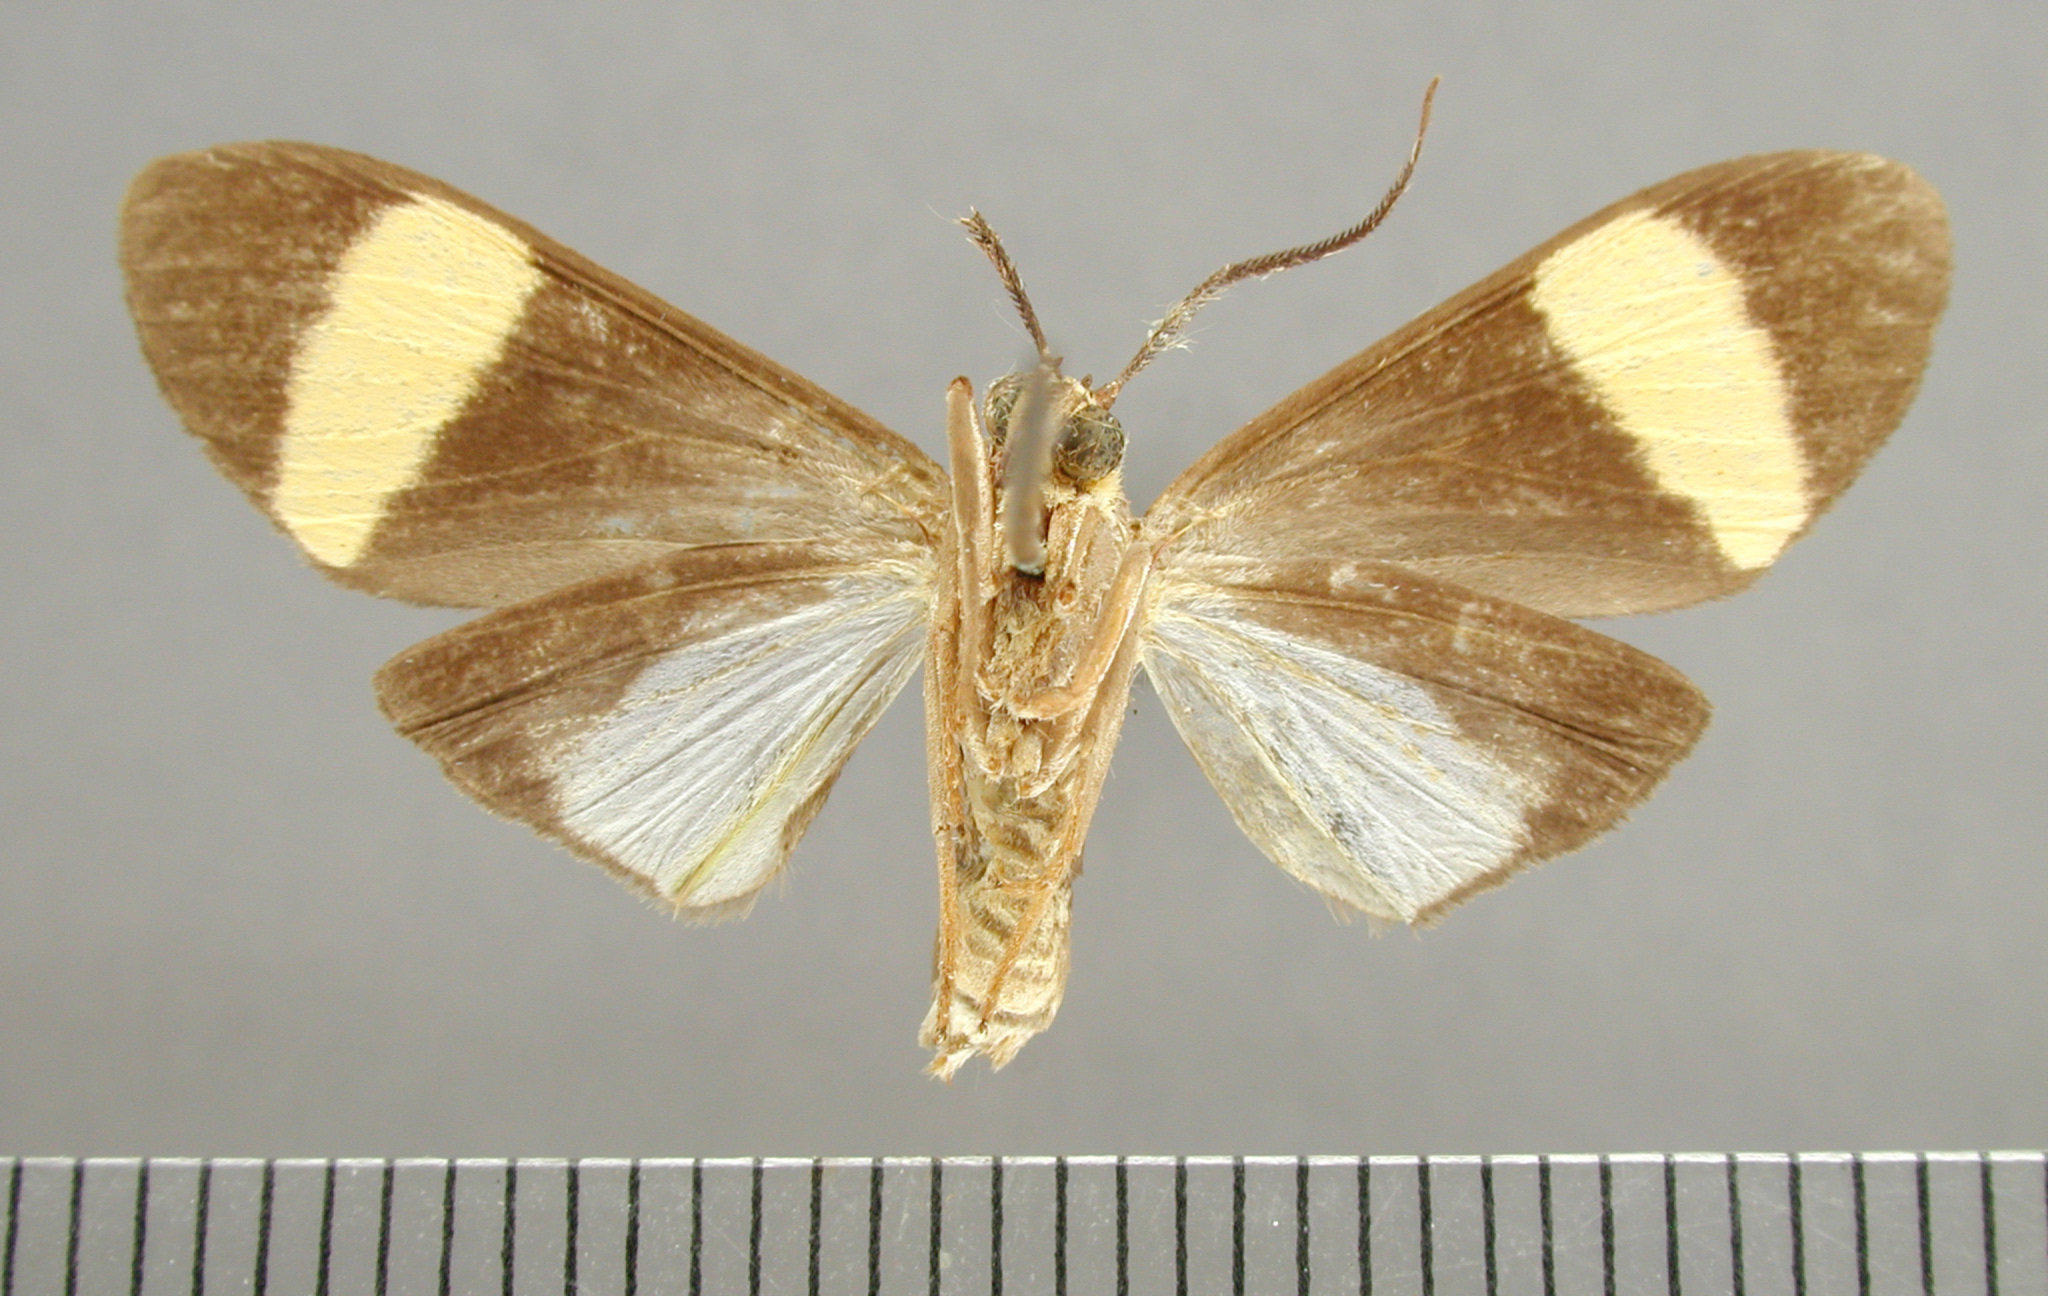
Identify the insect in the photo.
Desmotricha metapolia
